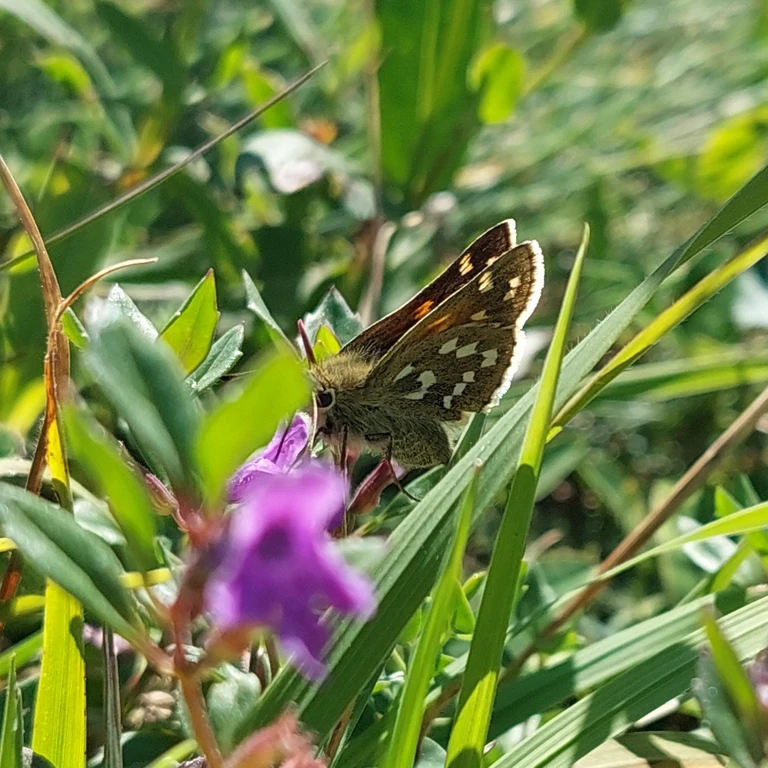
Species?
Hesperia comma
